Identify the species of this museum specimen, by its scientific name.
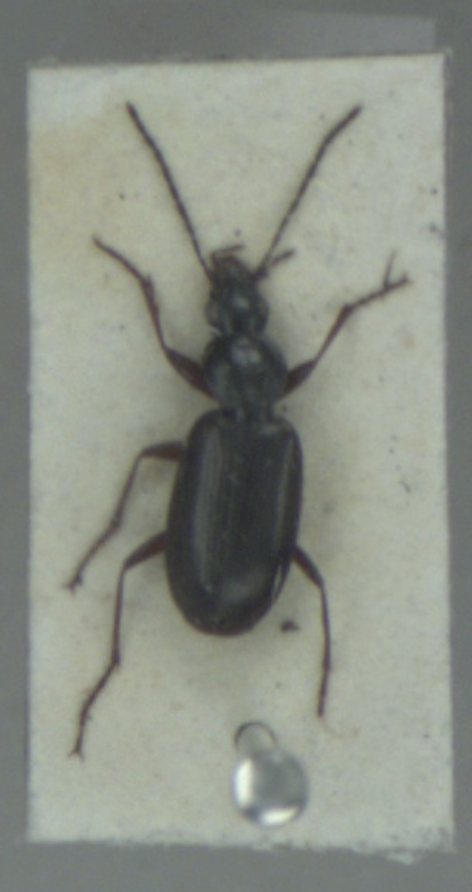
Agonum thoreyi
